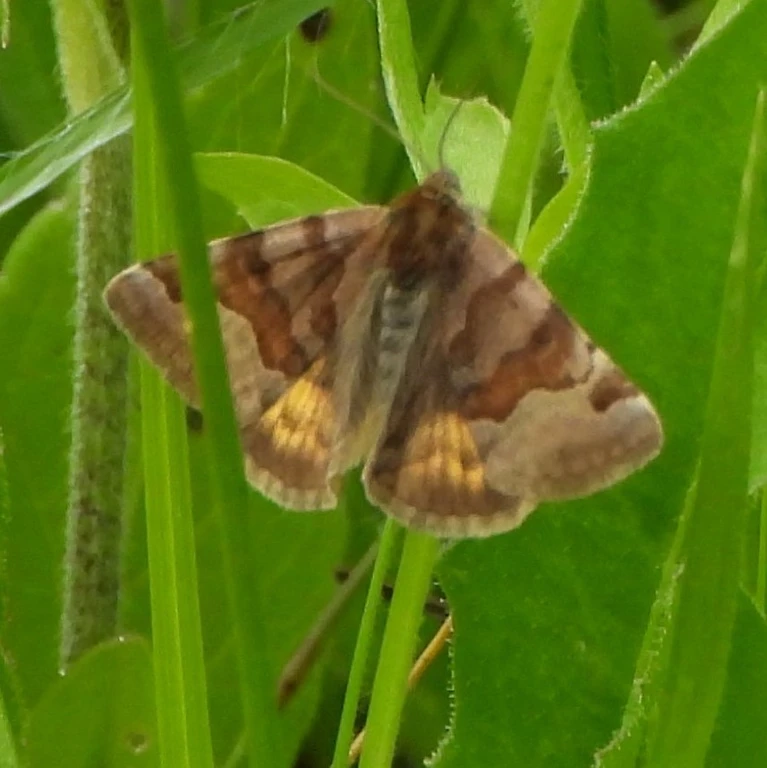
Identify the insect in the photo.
Euclidia glyphica
